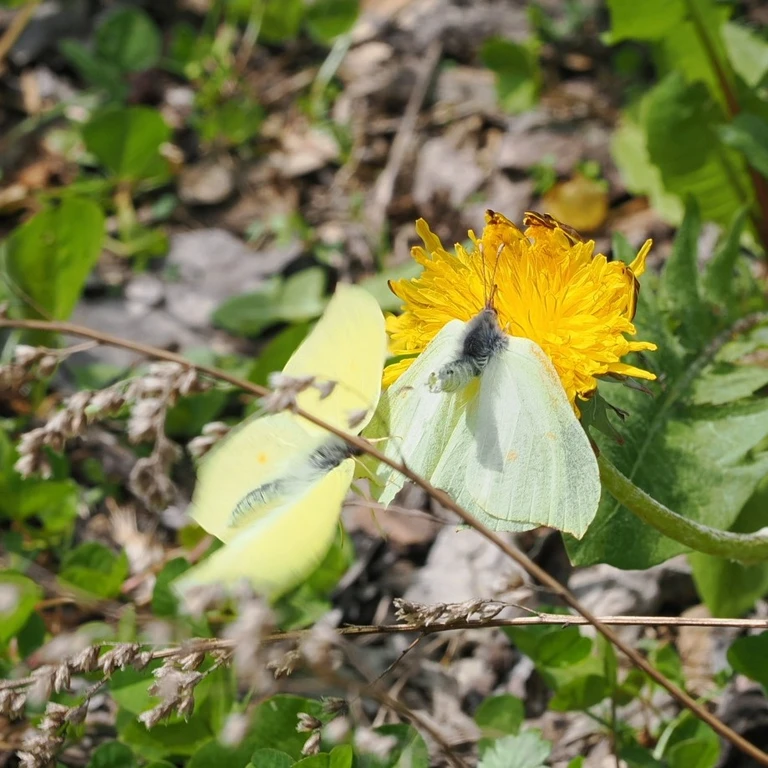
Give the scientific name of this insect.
Gonepteryx rhamni
